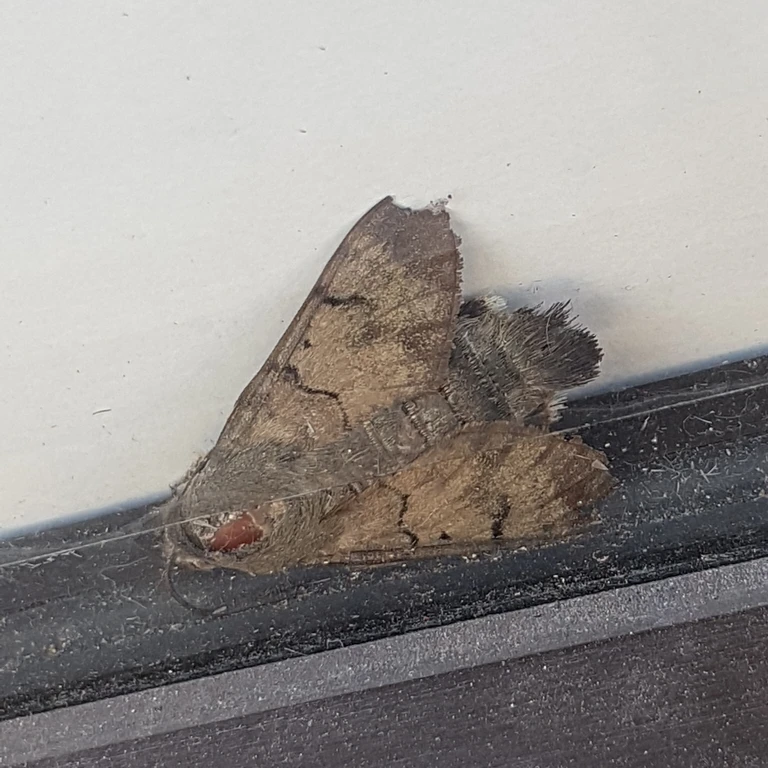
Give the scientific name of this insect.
Macroglossum stellatarum
